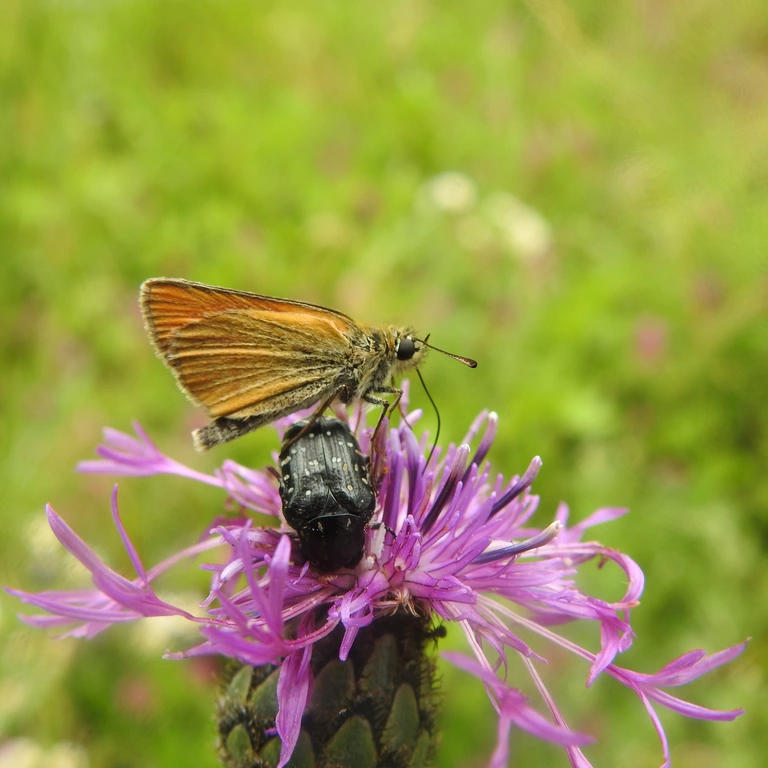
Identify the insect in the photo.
Thymelicus sylvestris
